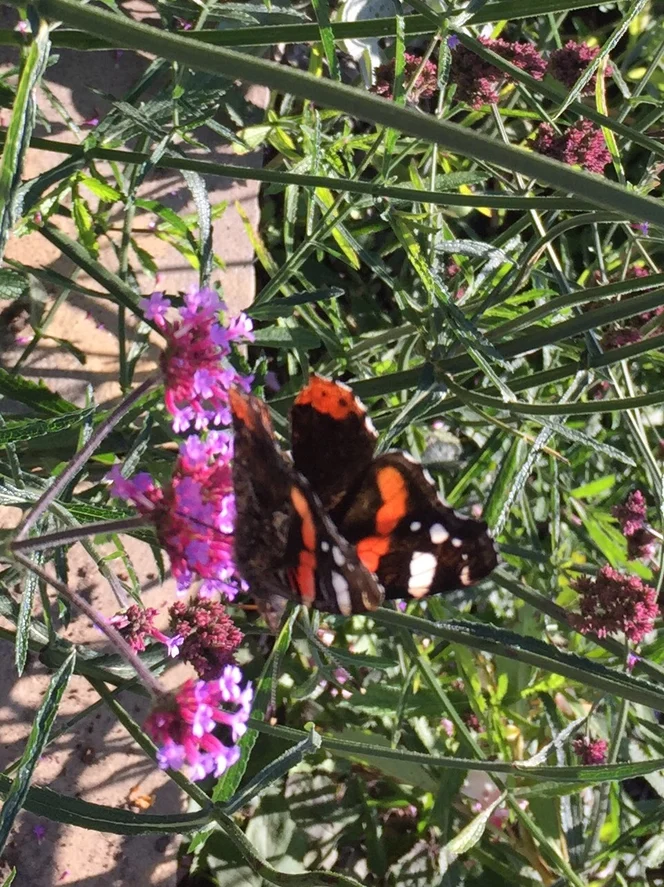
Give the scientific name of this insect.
Vanessa atalanta
